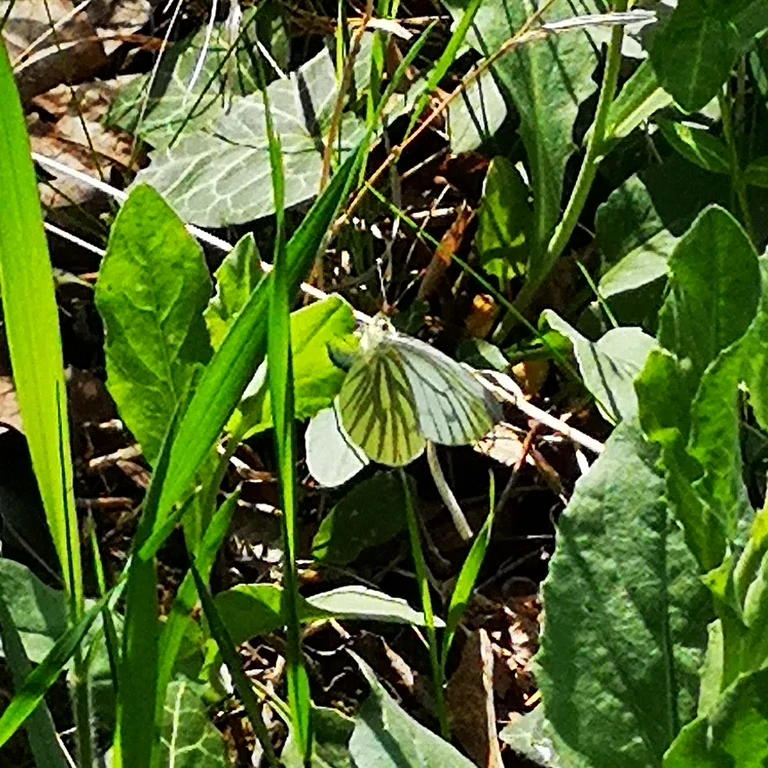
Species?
Pieris napi
